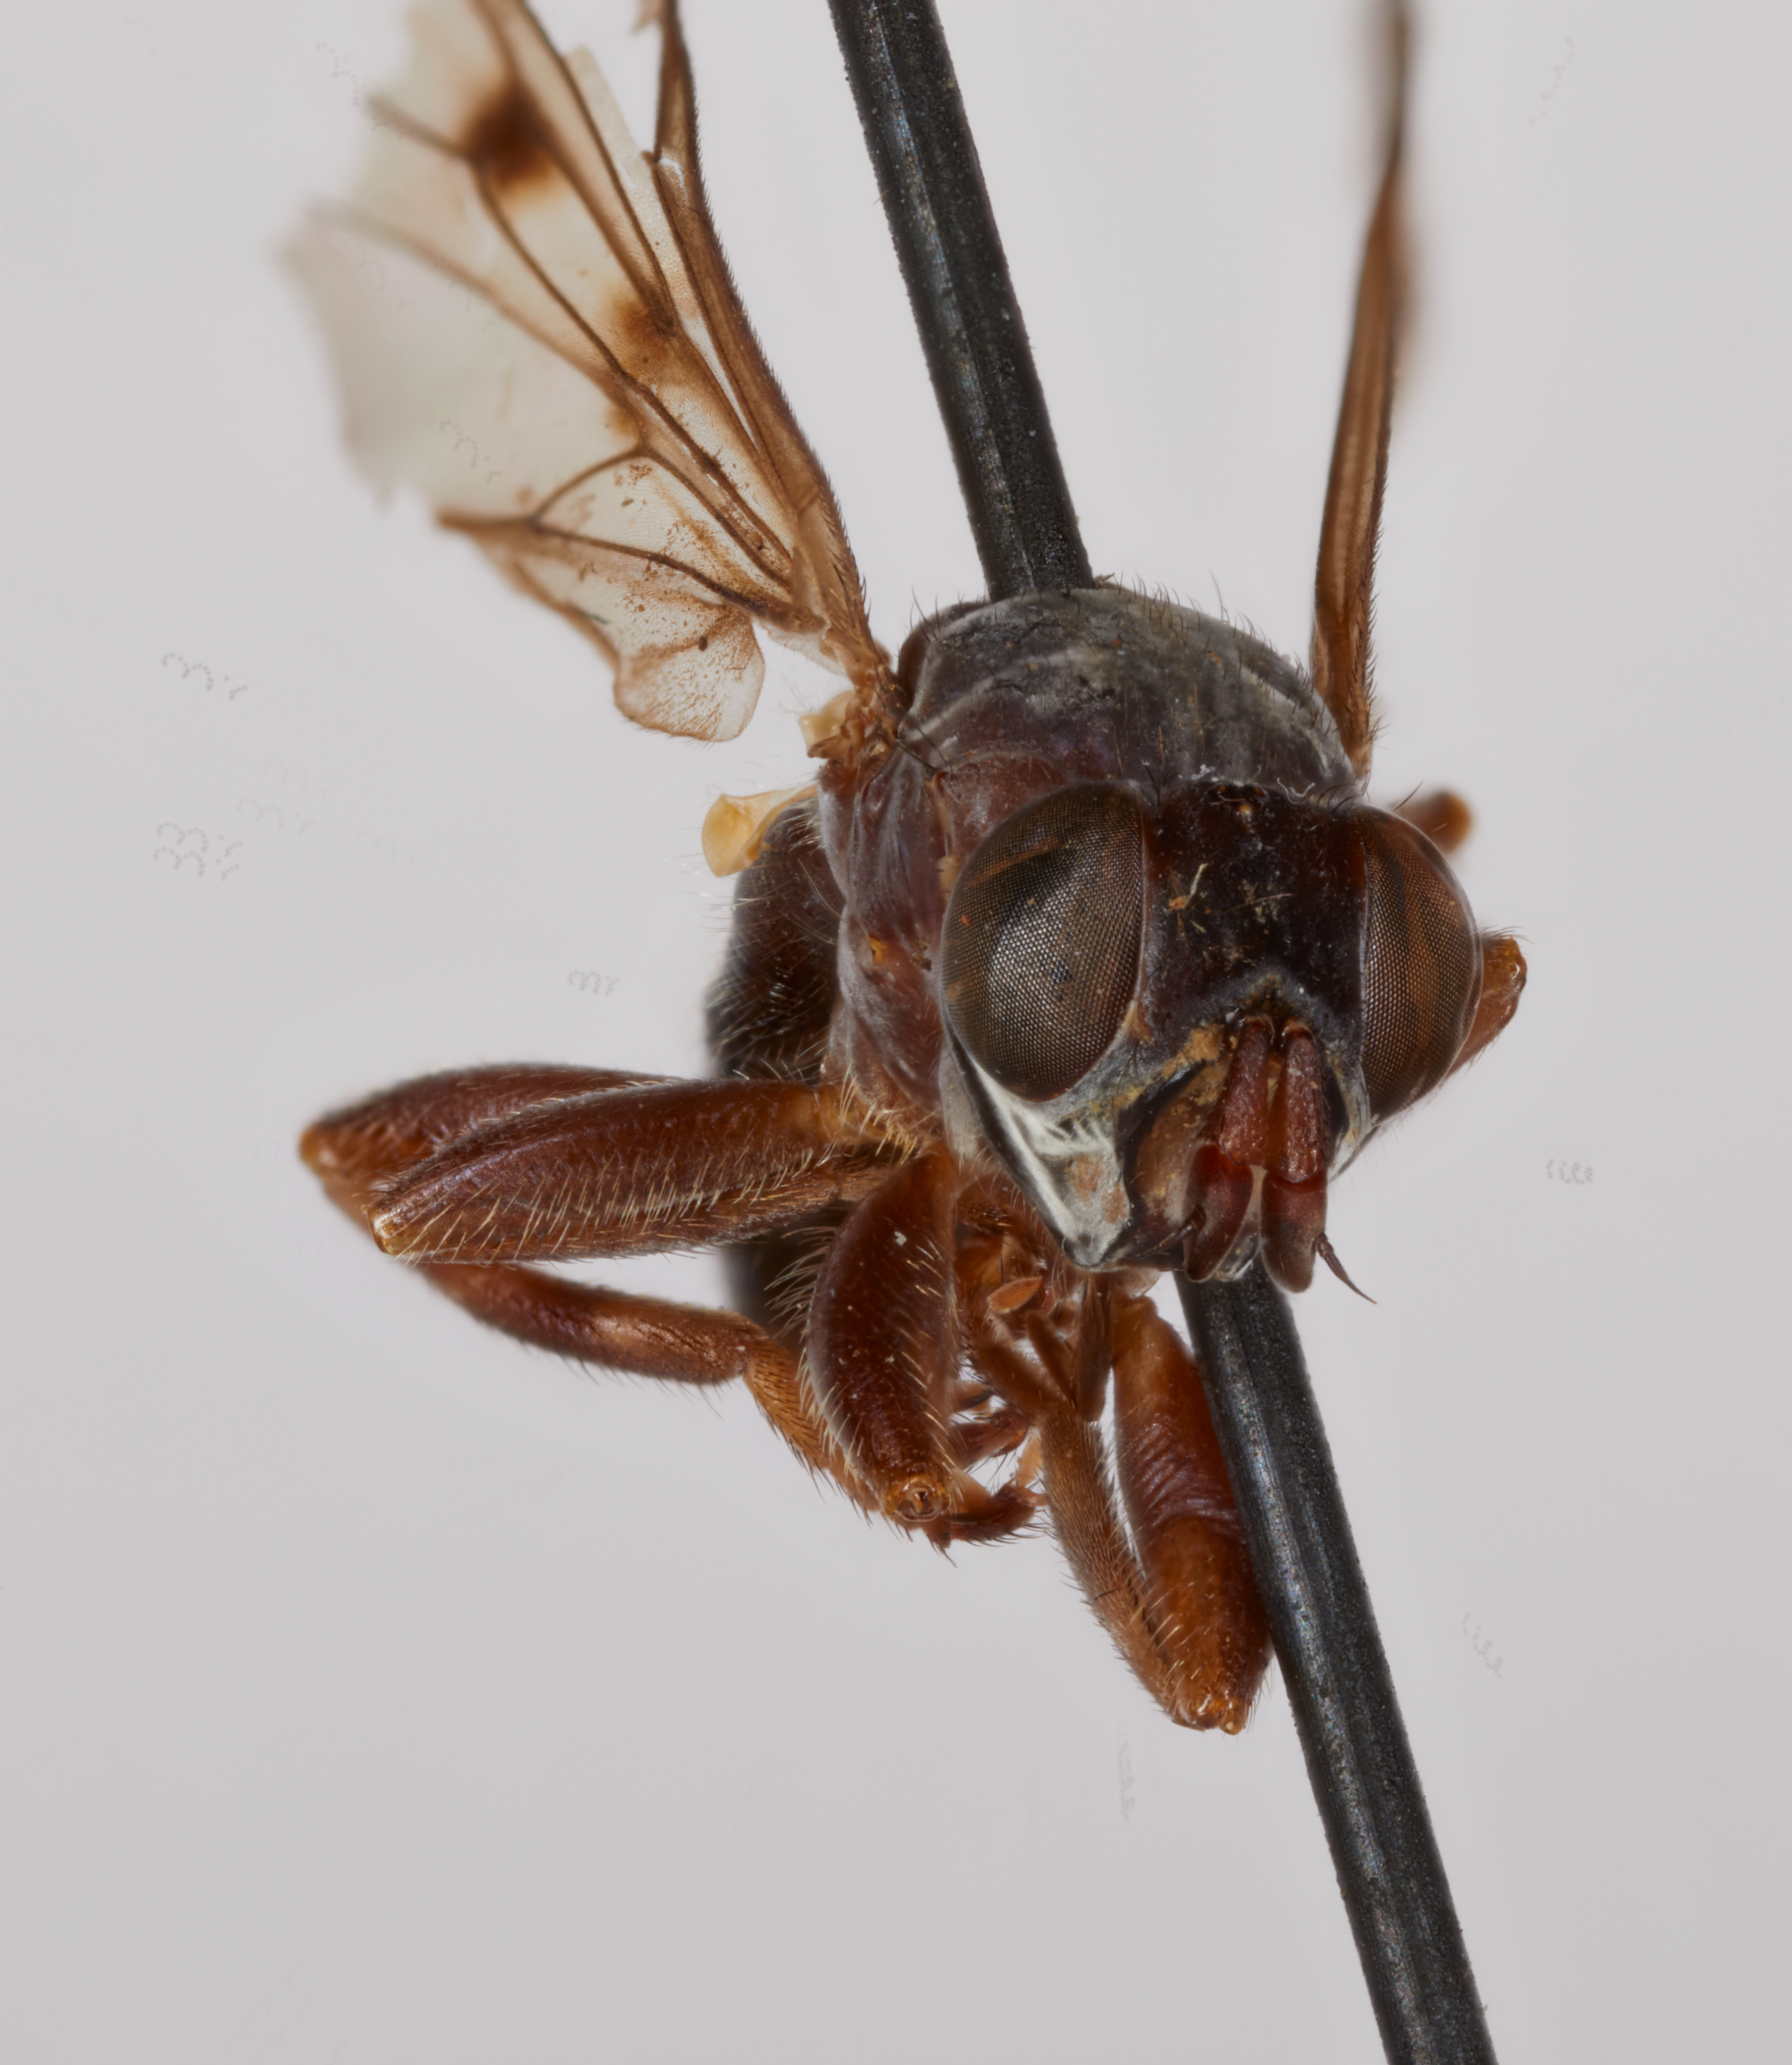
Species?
Pseudomyopa punctipennis
